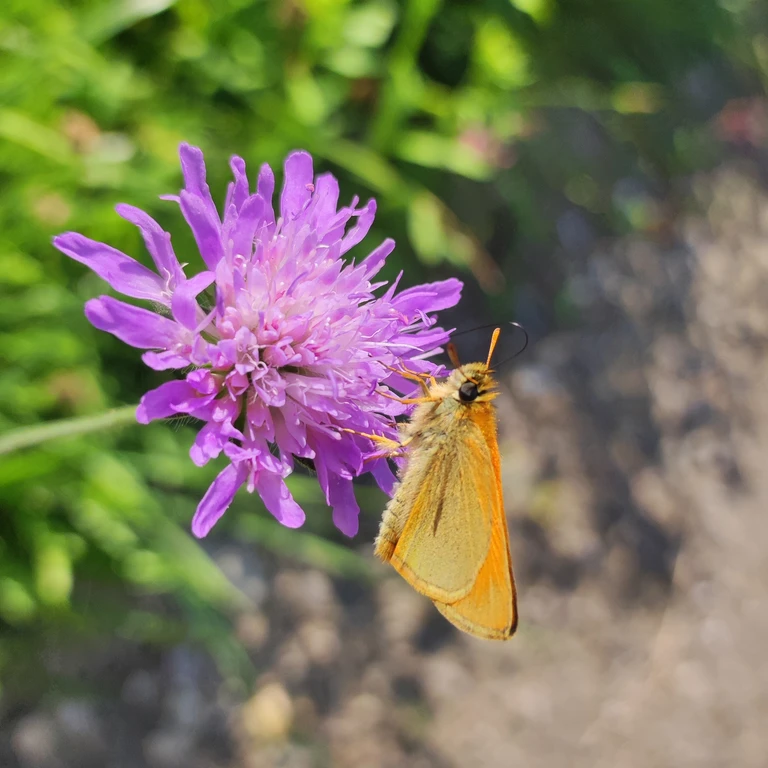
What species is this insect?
Thymelicus sylvestris
